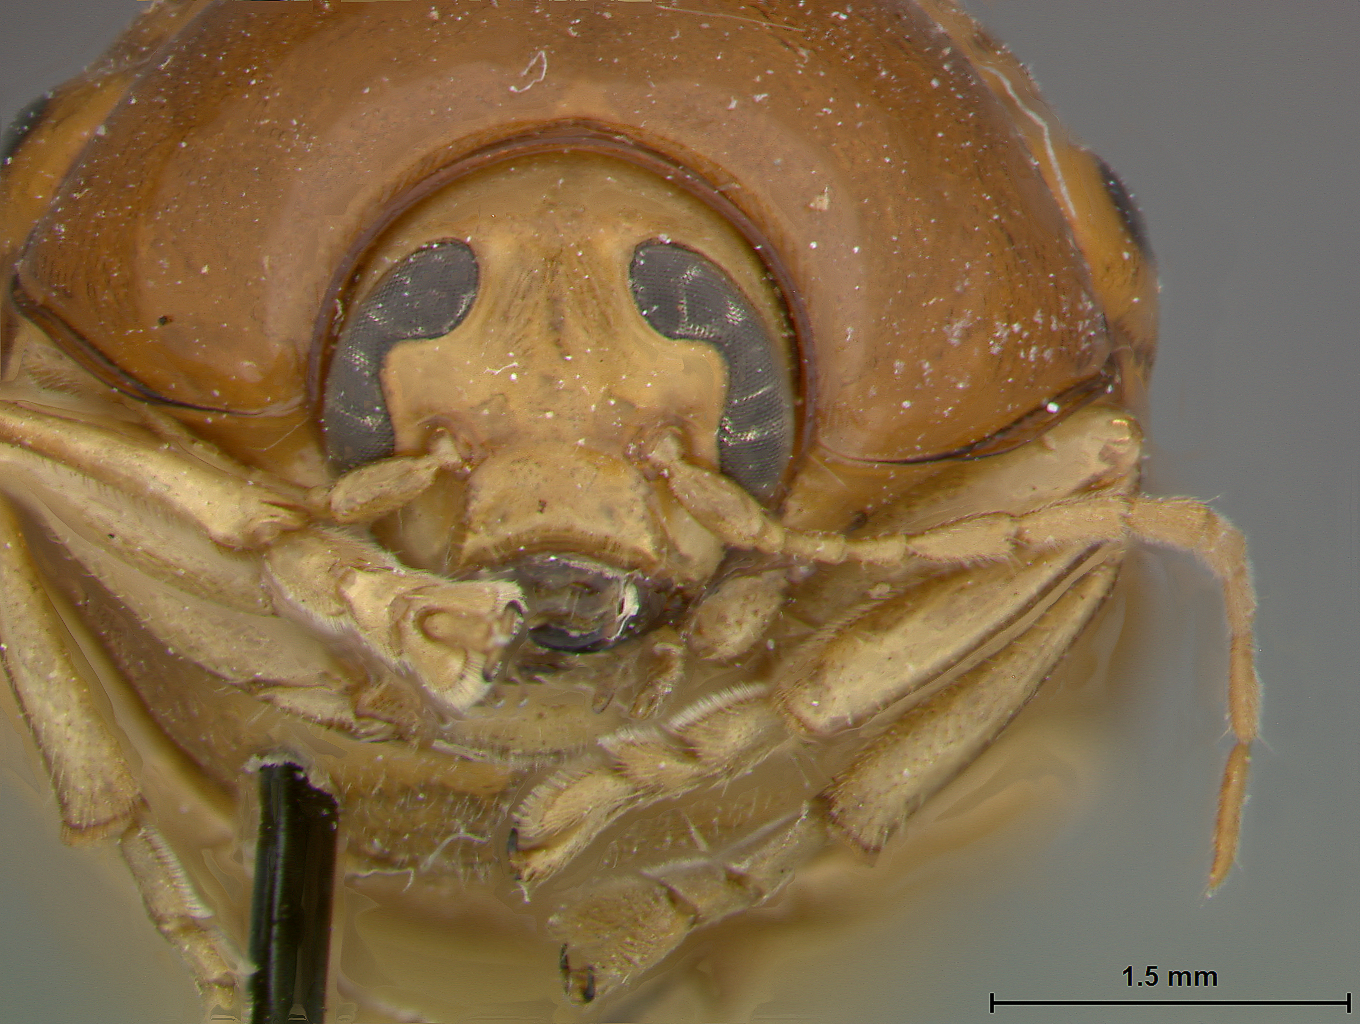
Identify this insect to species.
Cryptocephalus samuelsoni
